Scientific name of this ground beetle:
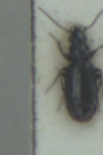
Microlestes maurus
